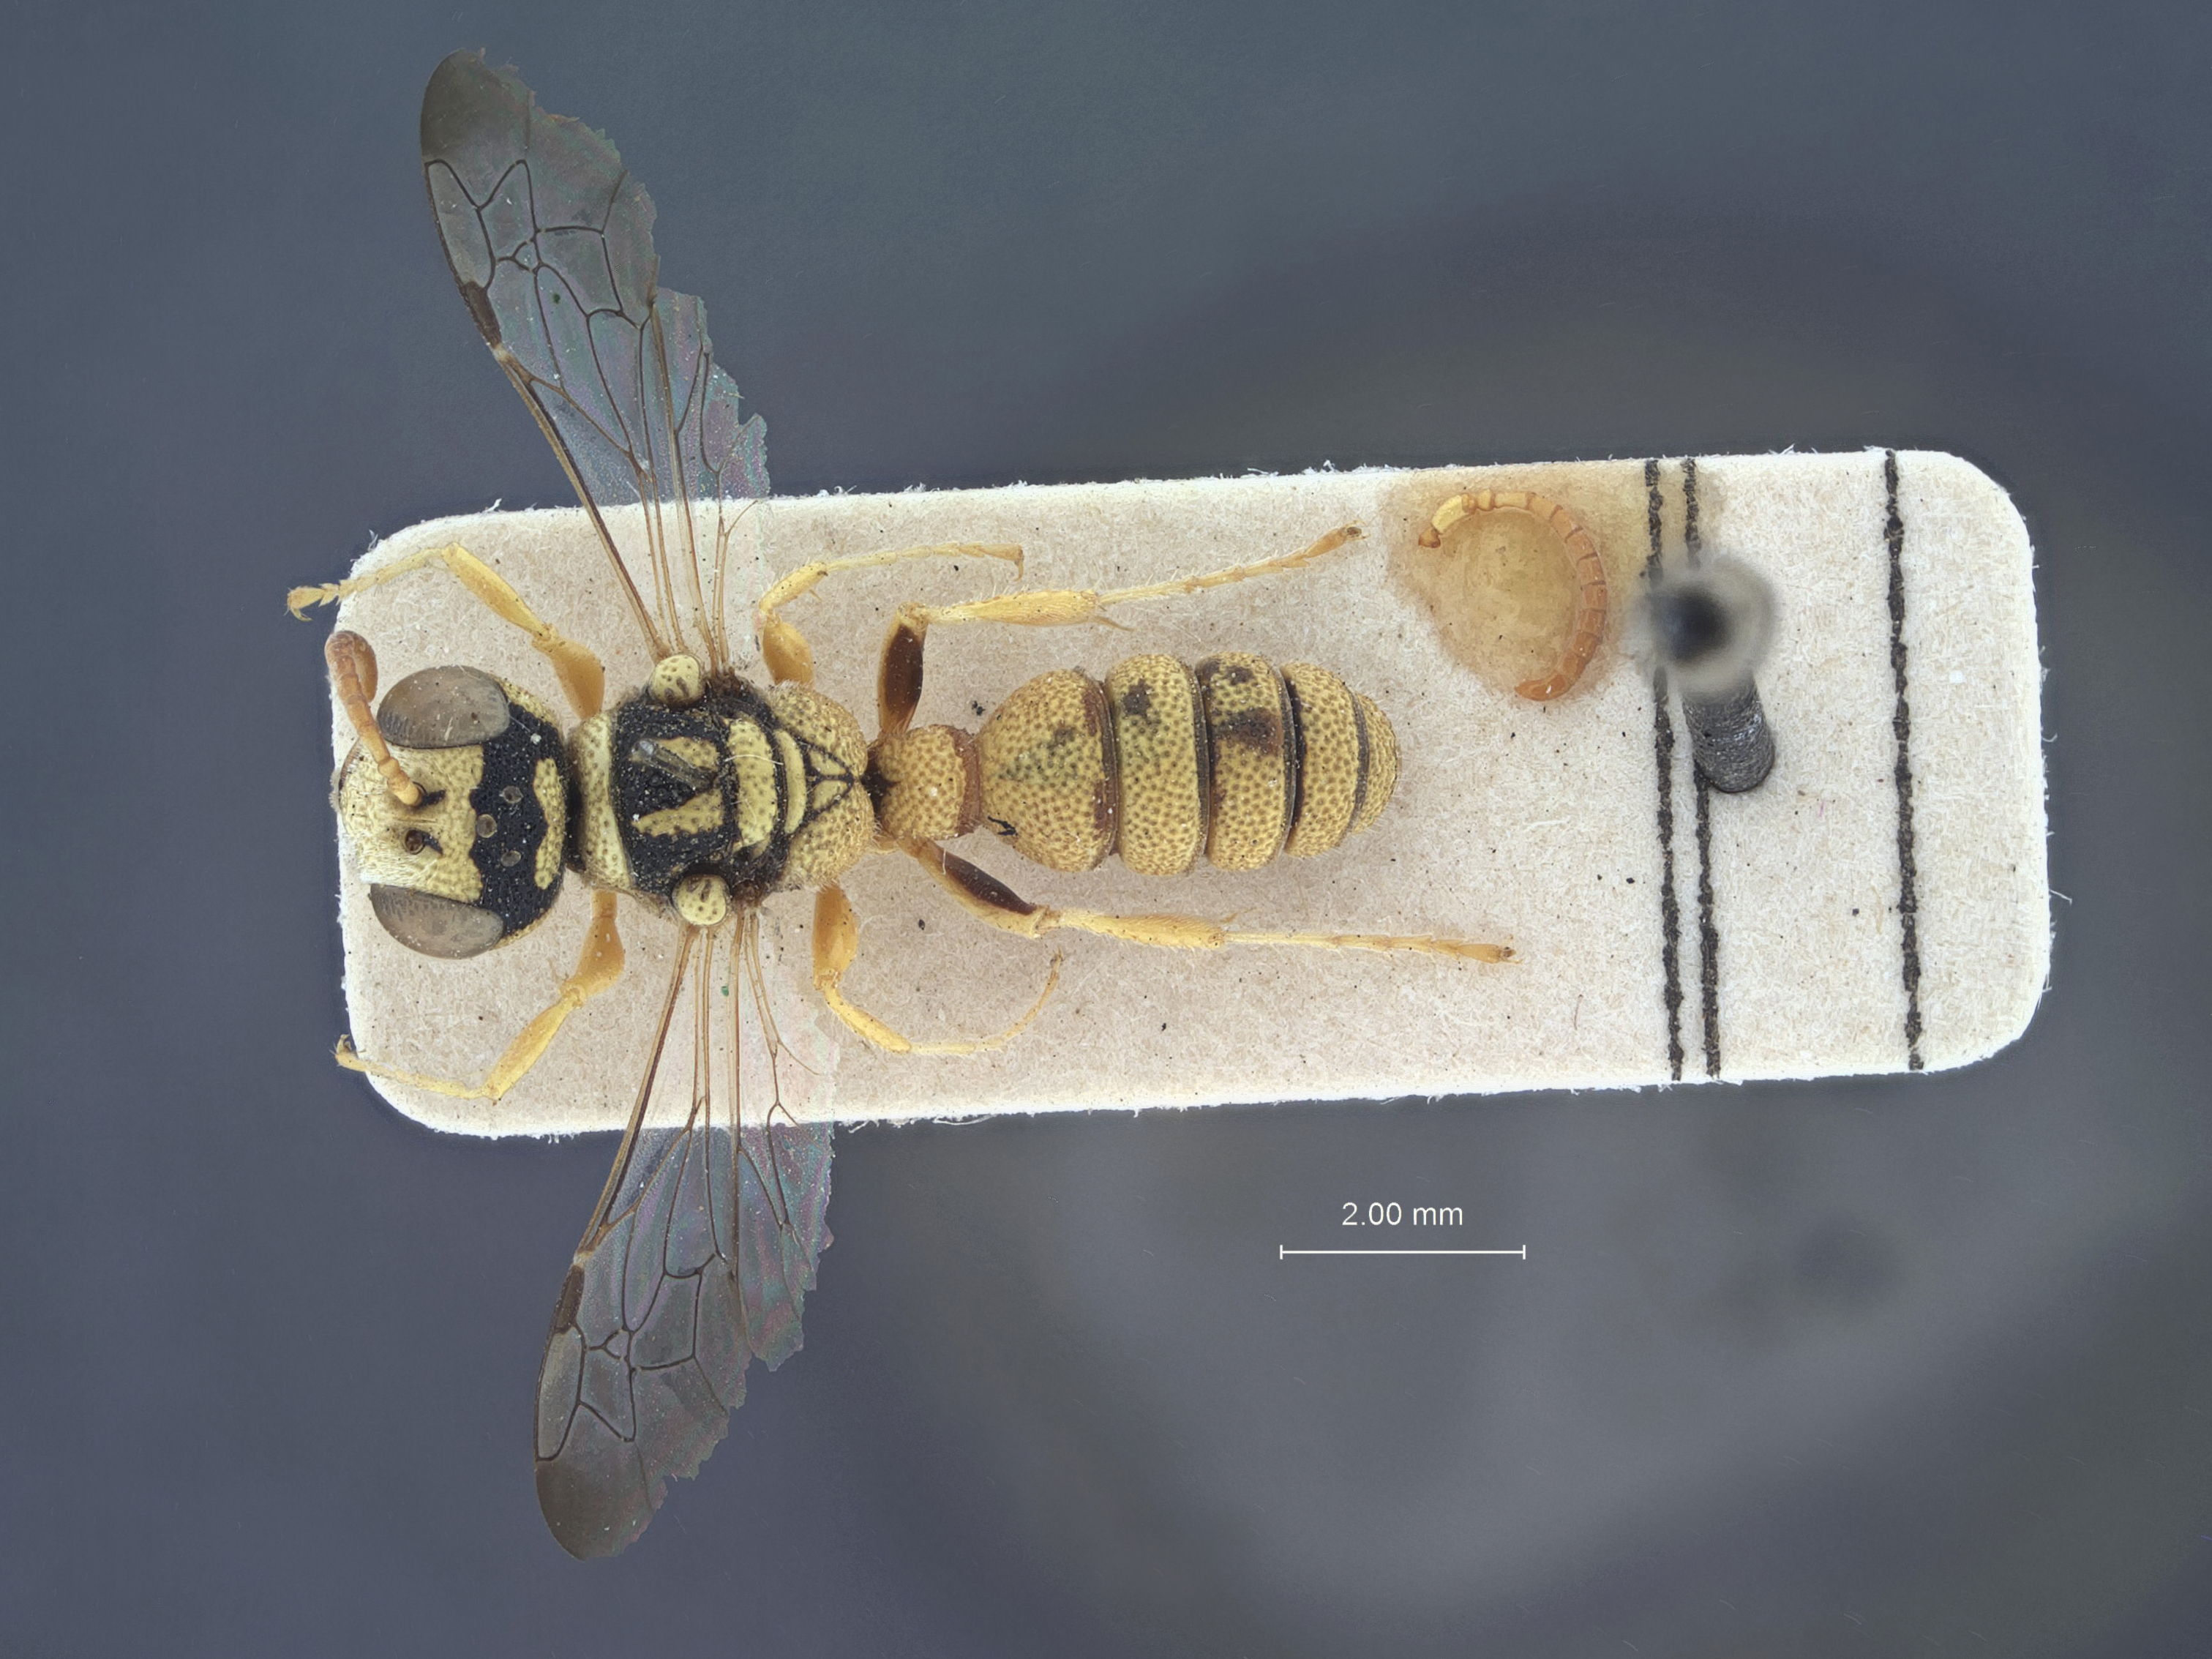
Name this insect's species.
Cerceris alfierii
